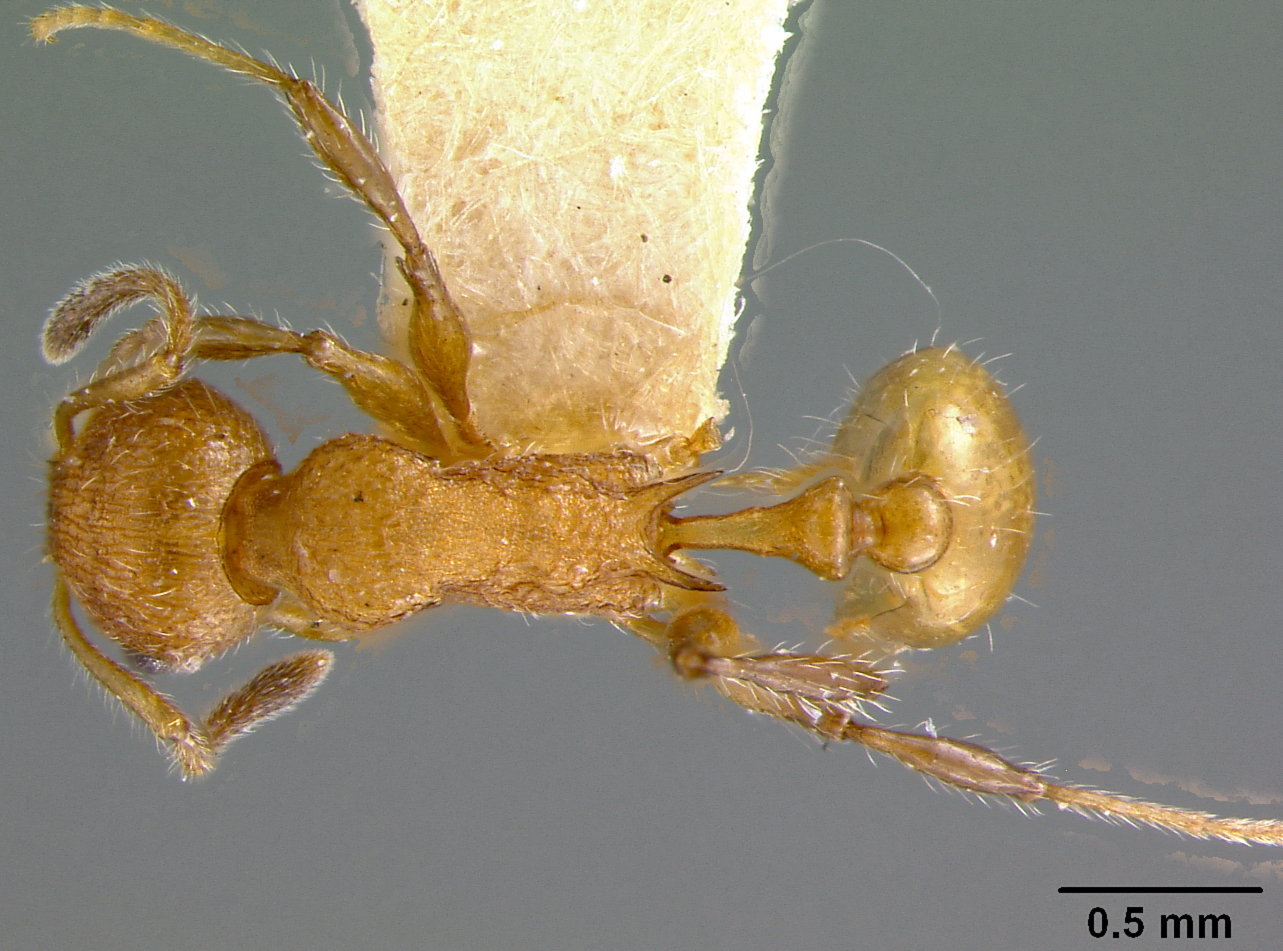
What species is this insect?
Macromischa azteca
